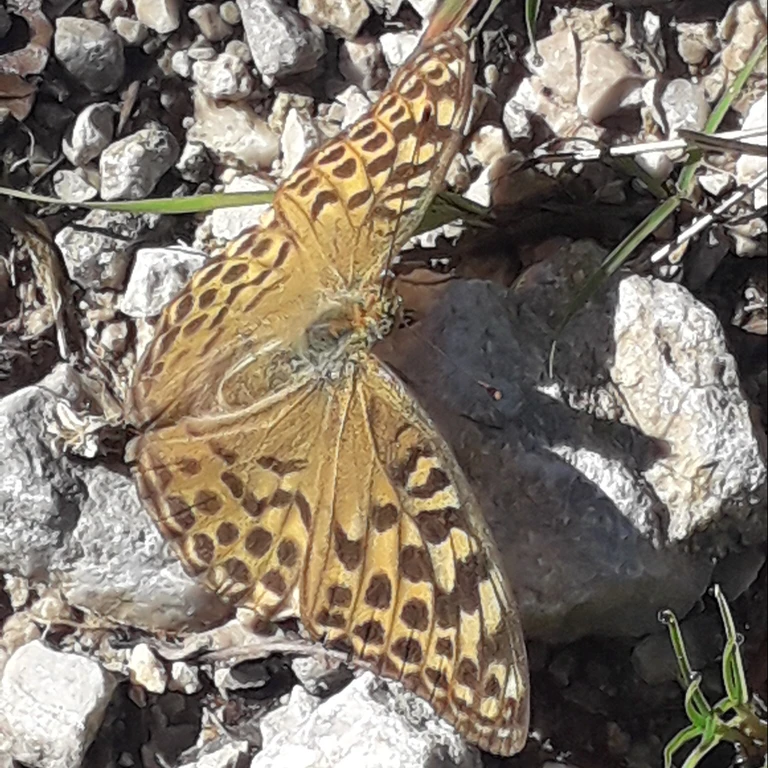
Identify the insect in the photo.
Argynnis paphia
